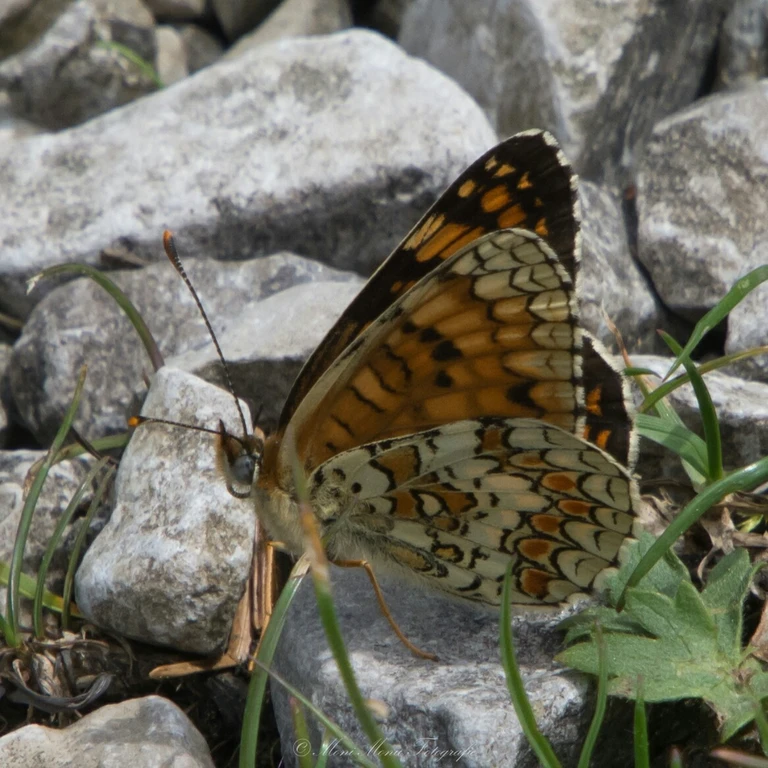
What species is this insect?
Melitaea phoebe
